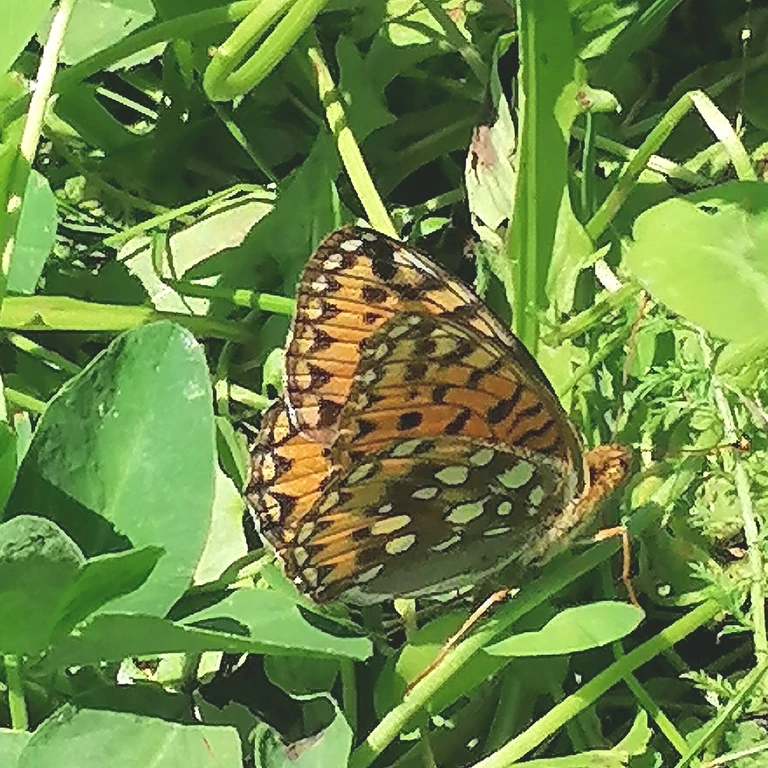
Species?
Speyeria aglaja
